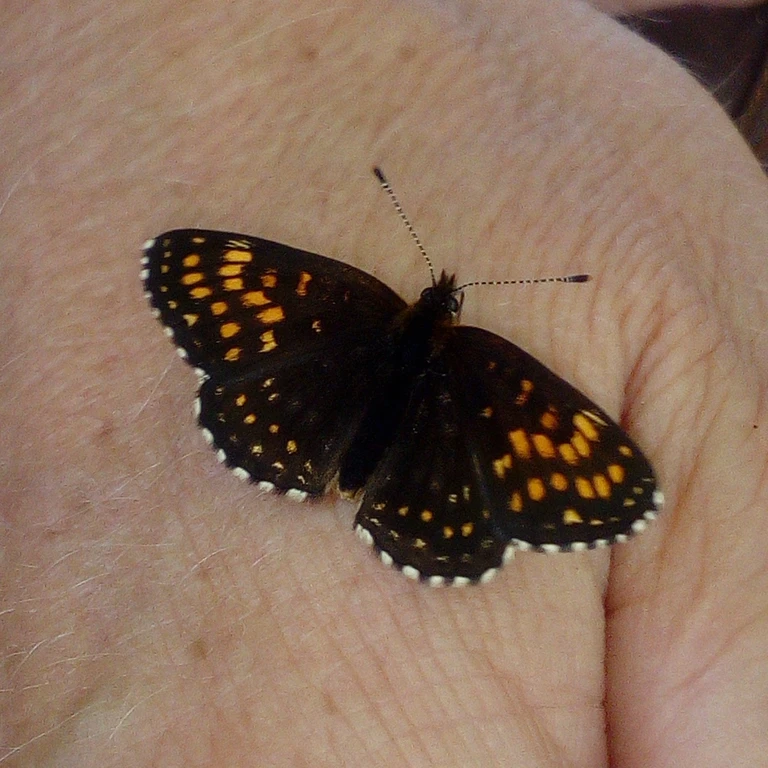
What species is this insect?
Melitaea diamina
